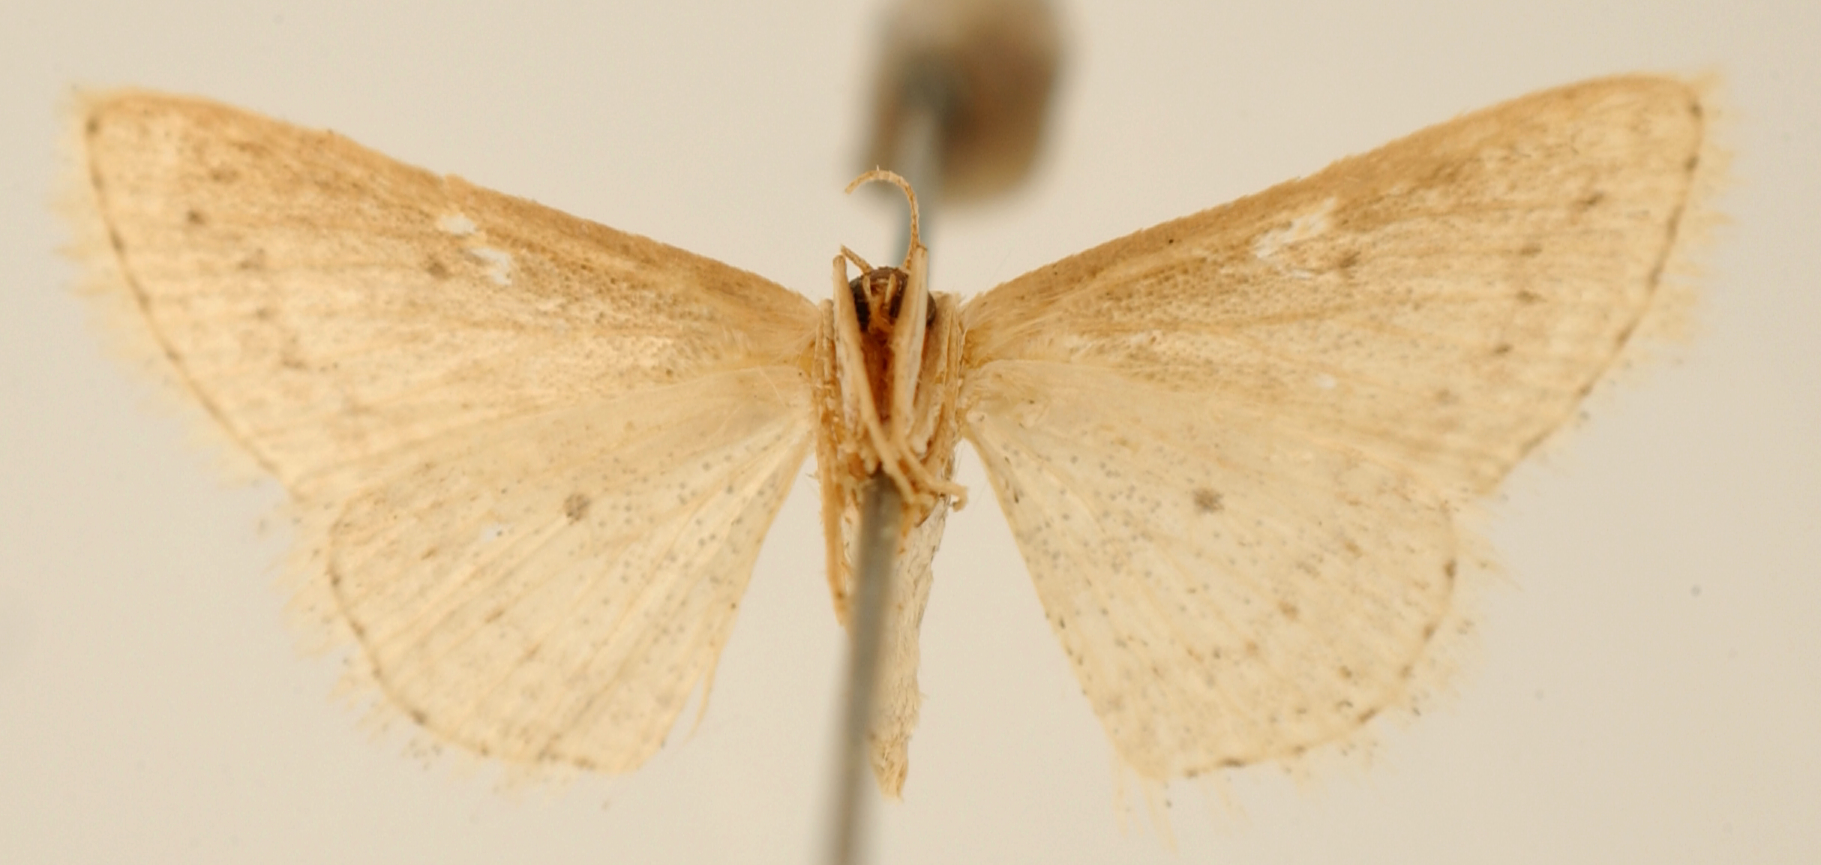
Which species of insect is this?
Craspedia vittora
